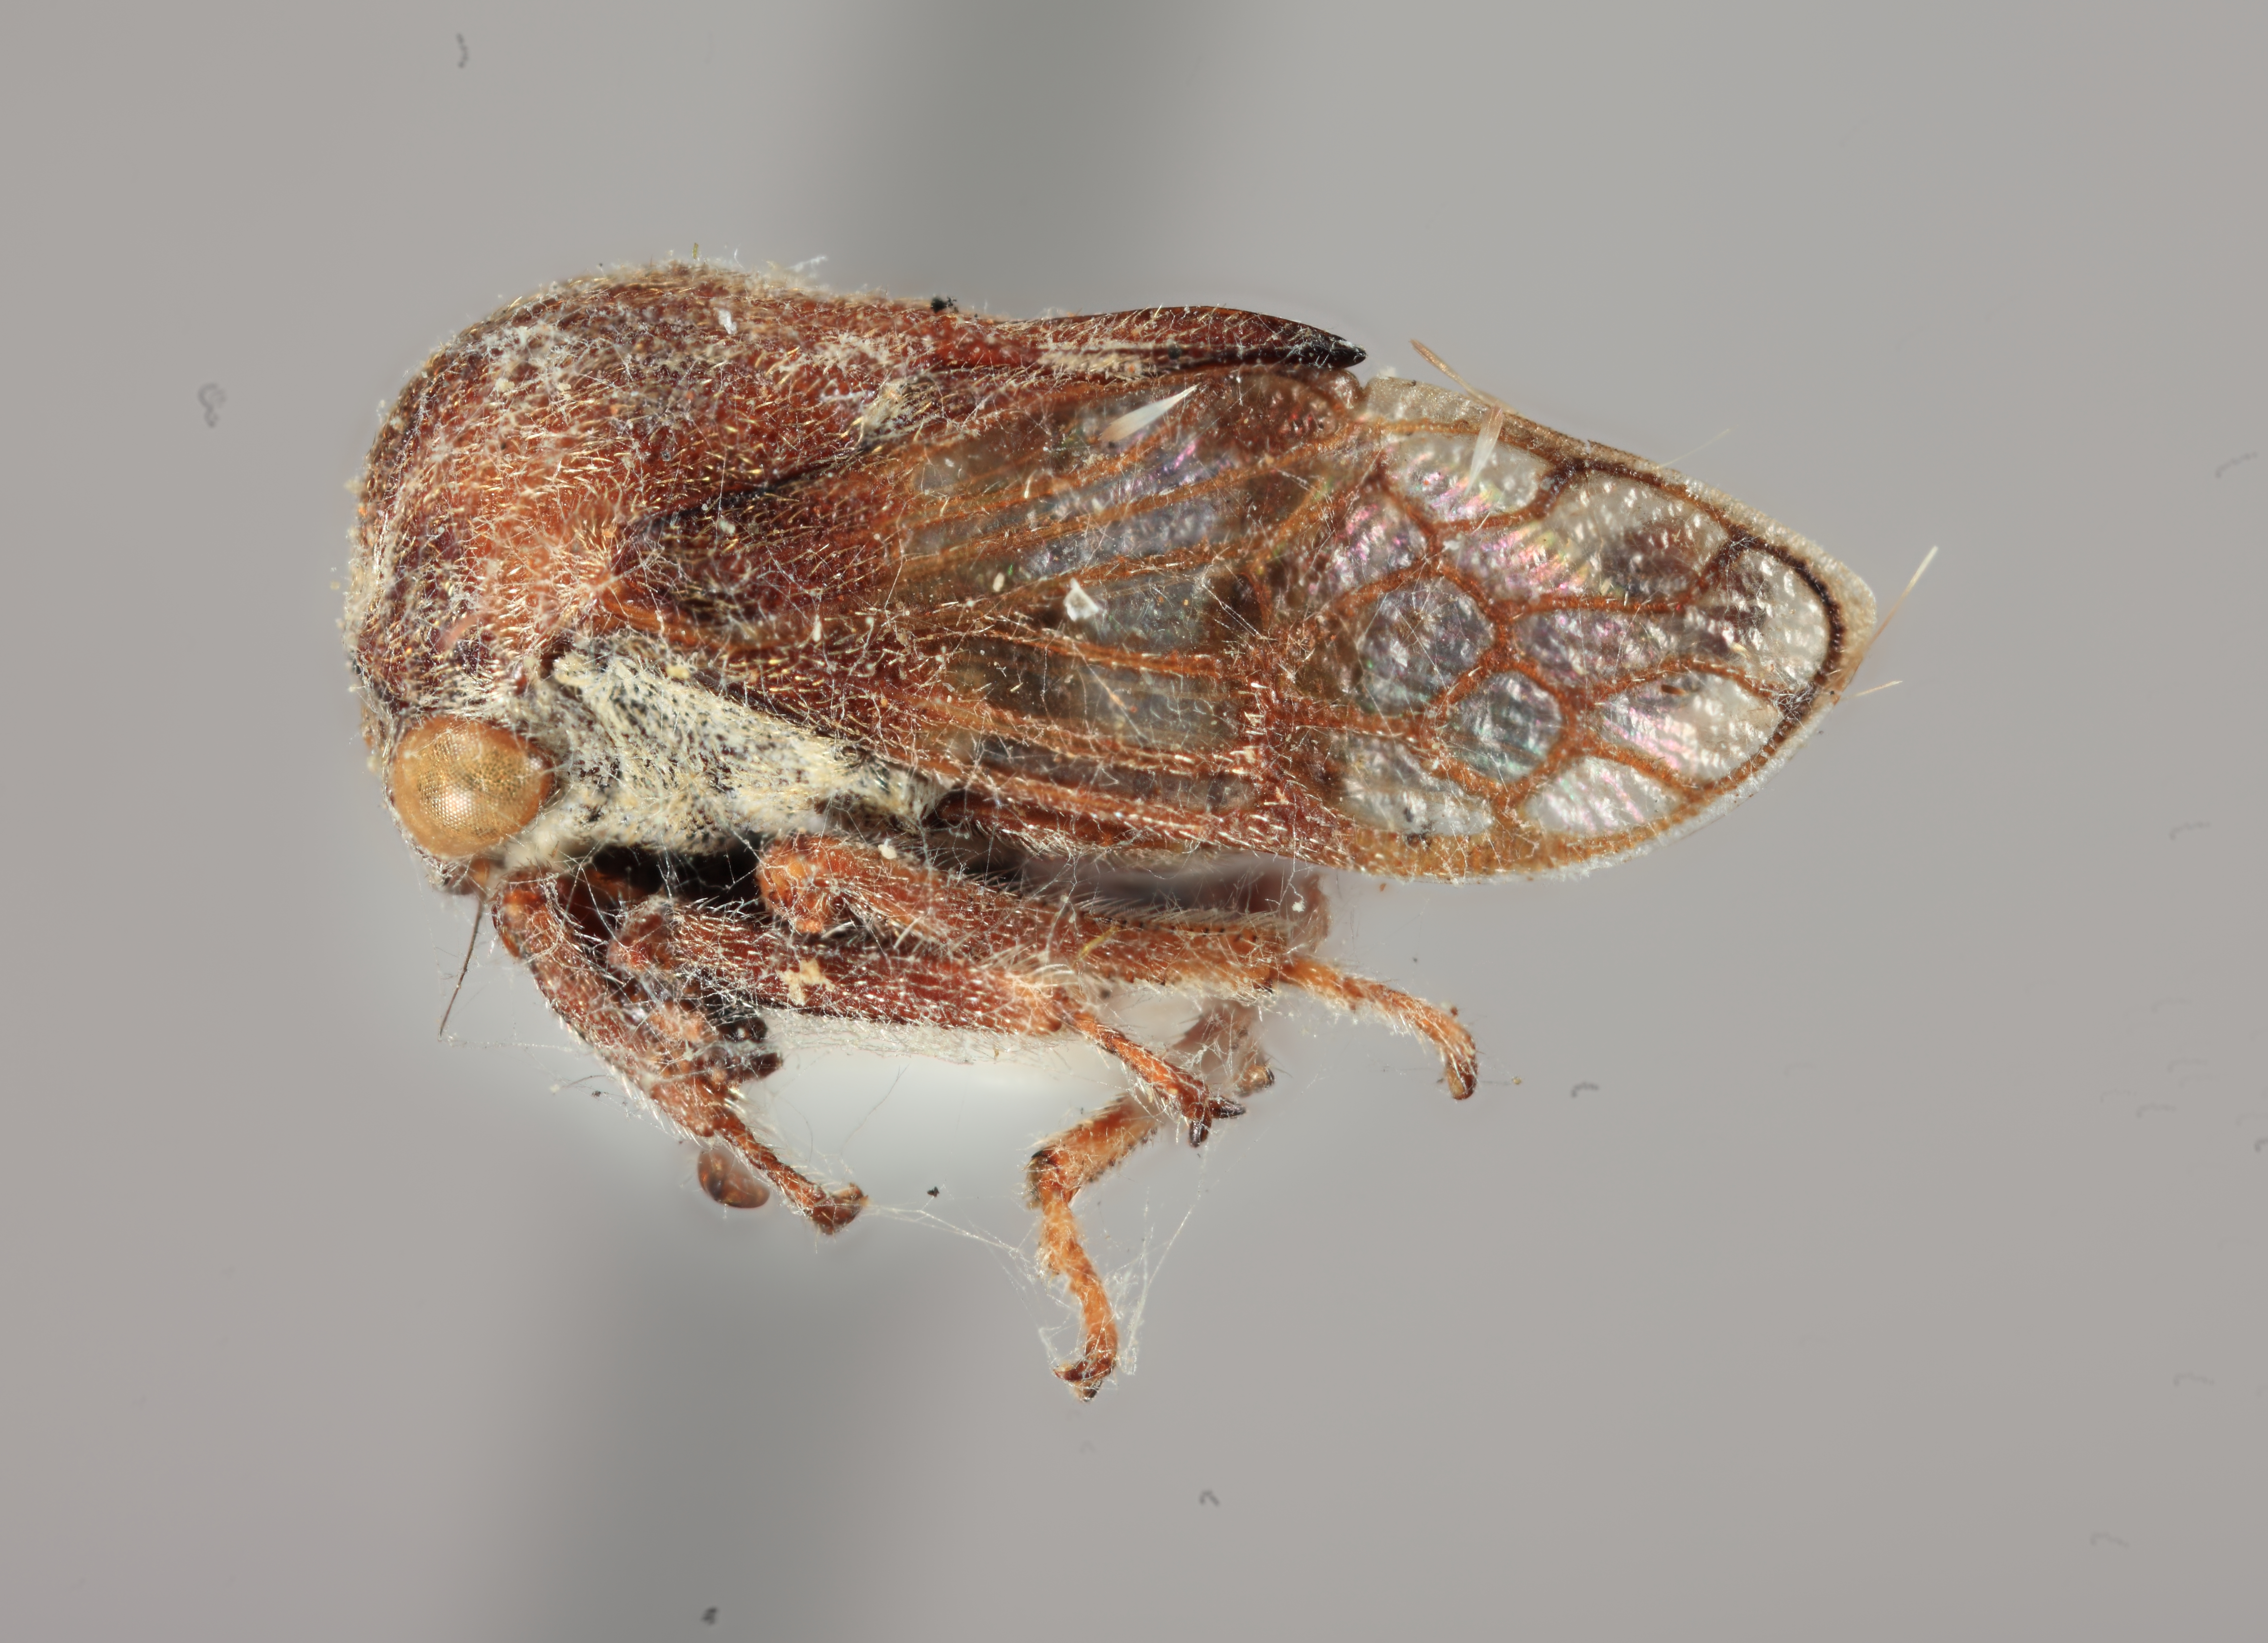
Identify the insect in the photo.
Gargara nervosa
